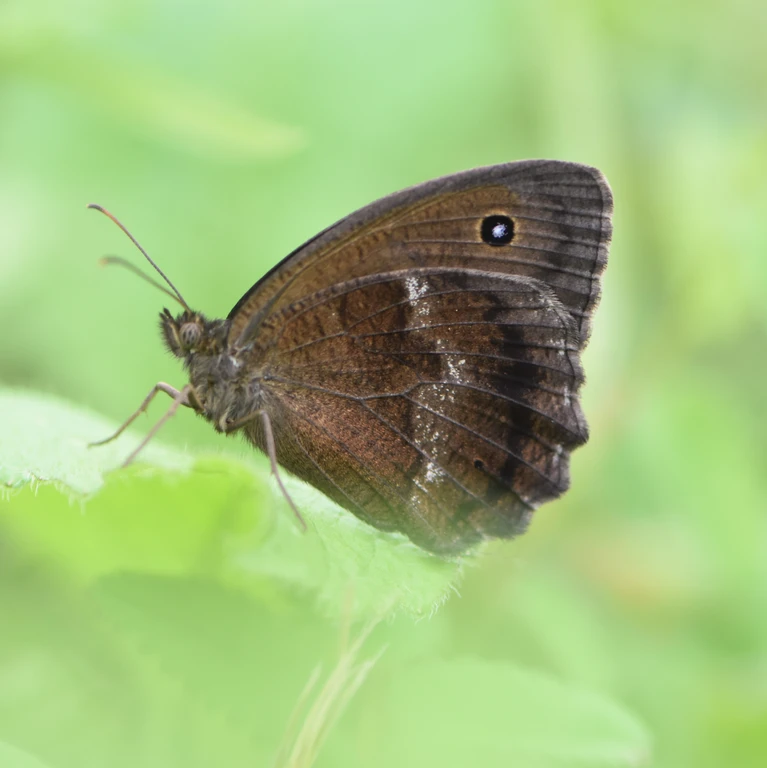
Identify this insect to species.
Minois dryas
